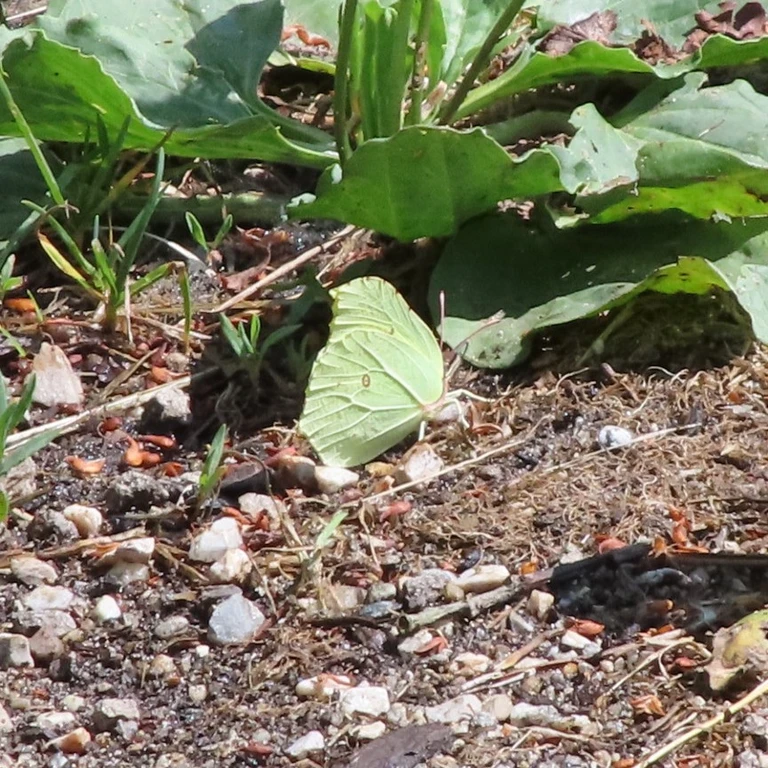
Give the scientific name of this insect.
Gonepteryx rhamni
